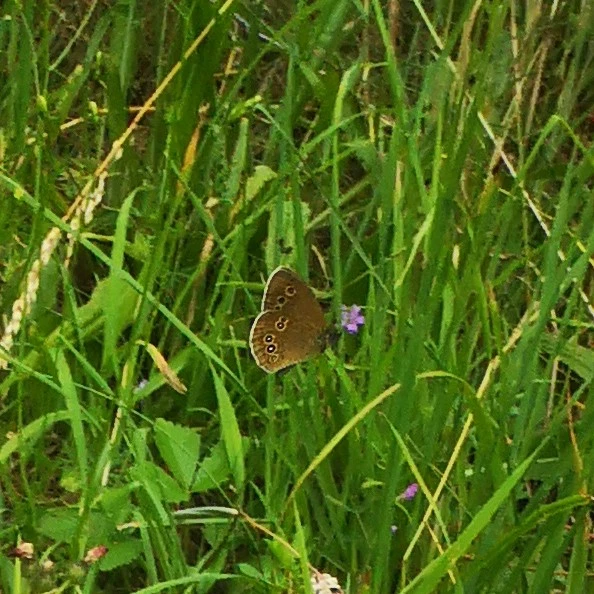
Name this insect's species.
Aphantopus hyperantus
